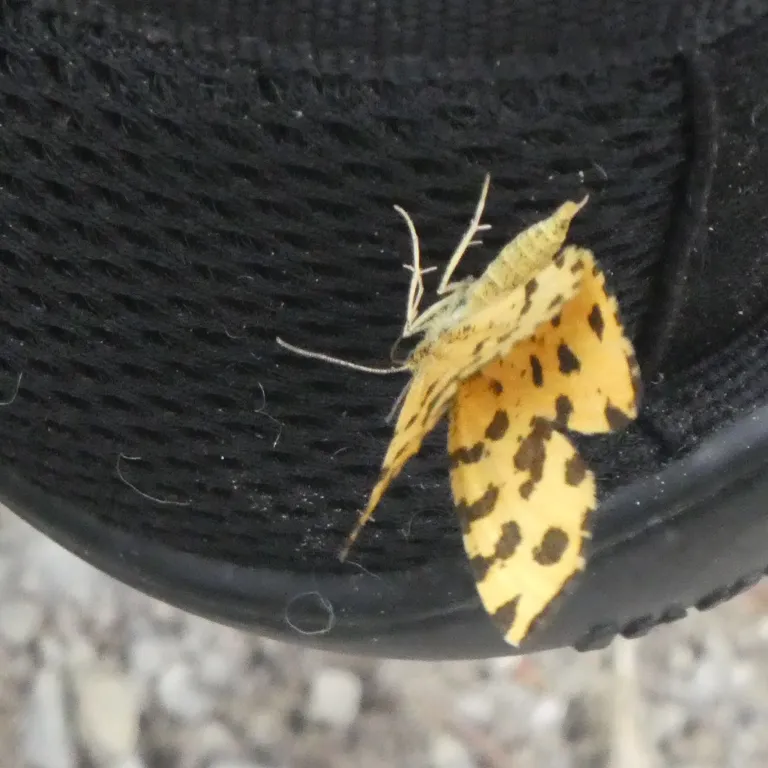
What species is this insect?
Pseudopanthera macularia
